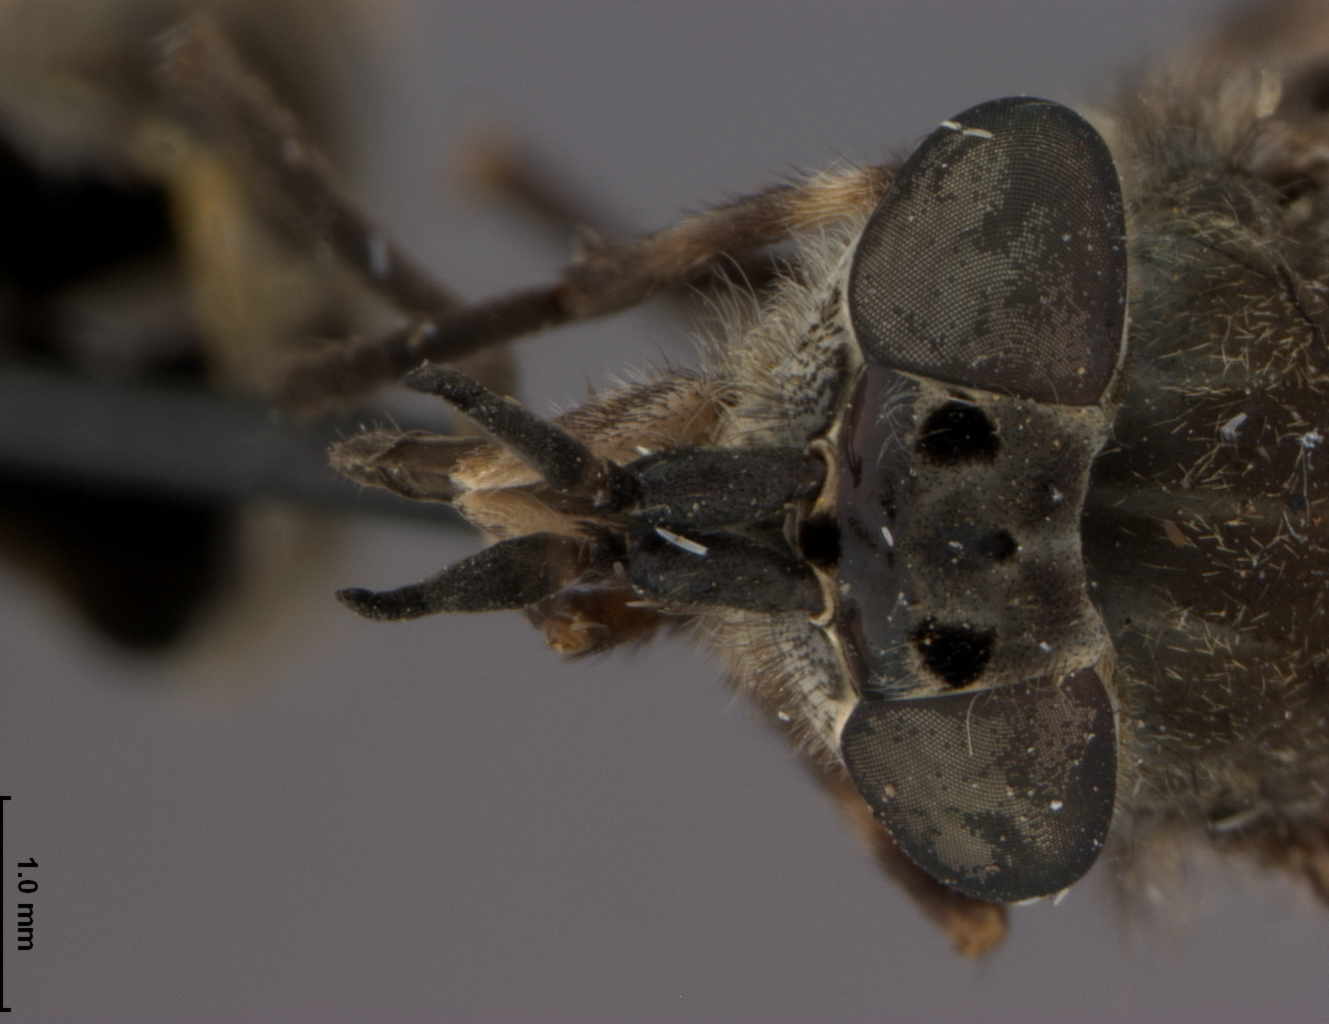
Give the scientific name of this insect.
Haematopota gregoryi
